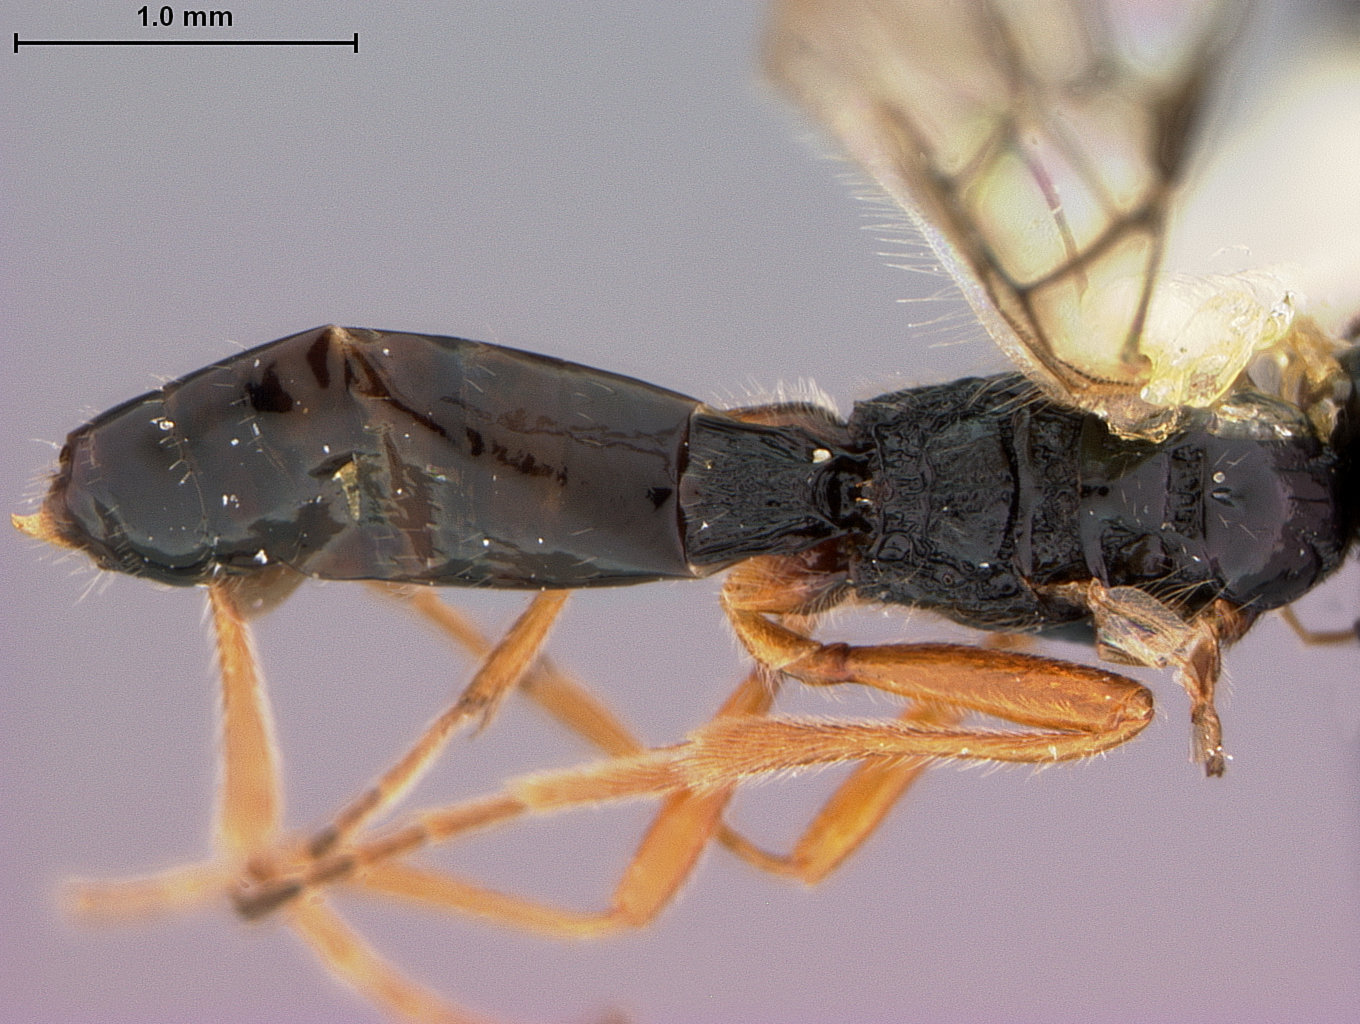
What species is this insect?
Phaenocarpa sculptata
